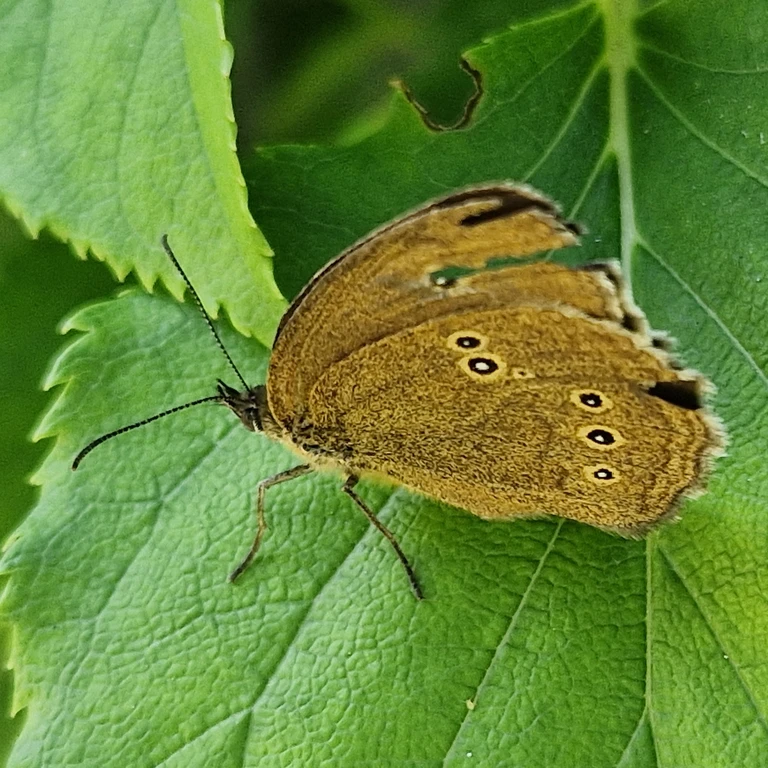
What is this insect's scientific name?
Aphantopus hyperantus
